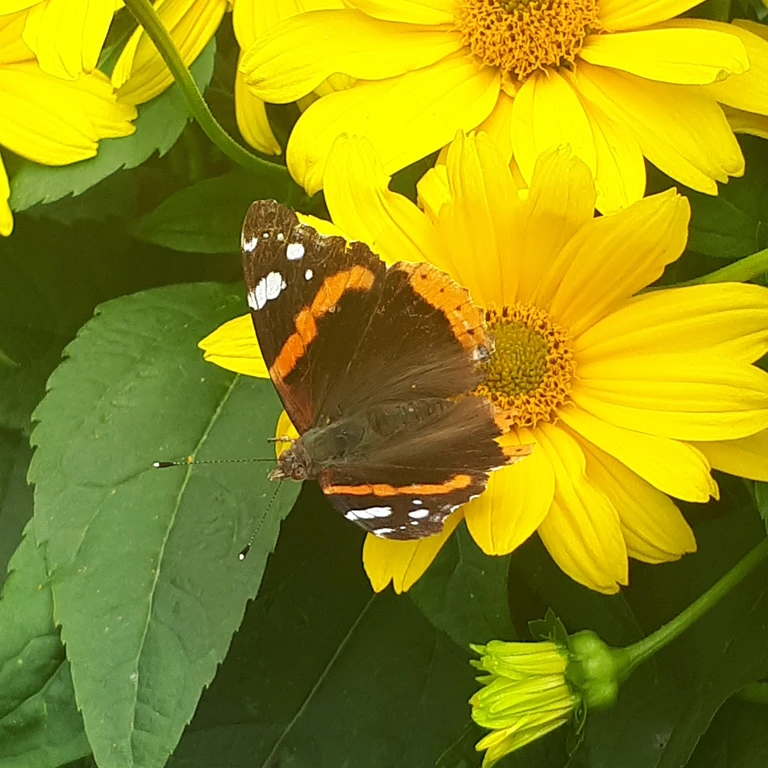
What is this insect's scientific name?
Vanessa atalanta
